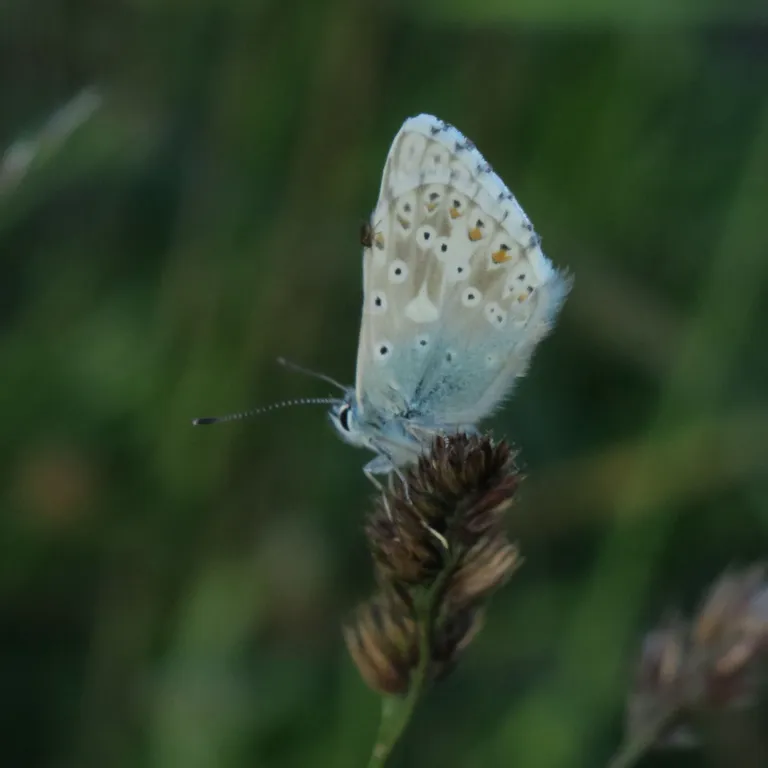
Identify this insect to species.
Lysandra coridon
